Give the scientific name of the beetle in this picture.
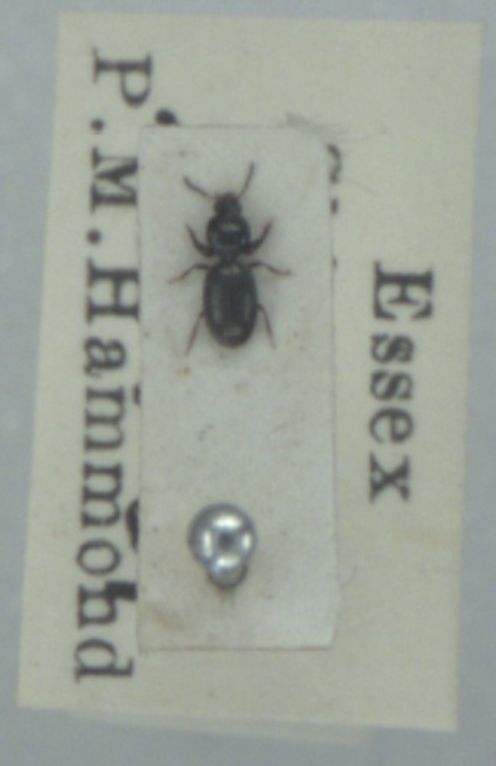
Dyschirius globosus
